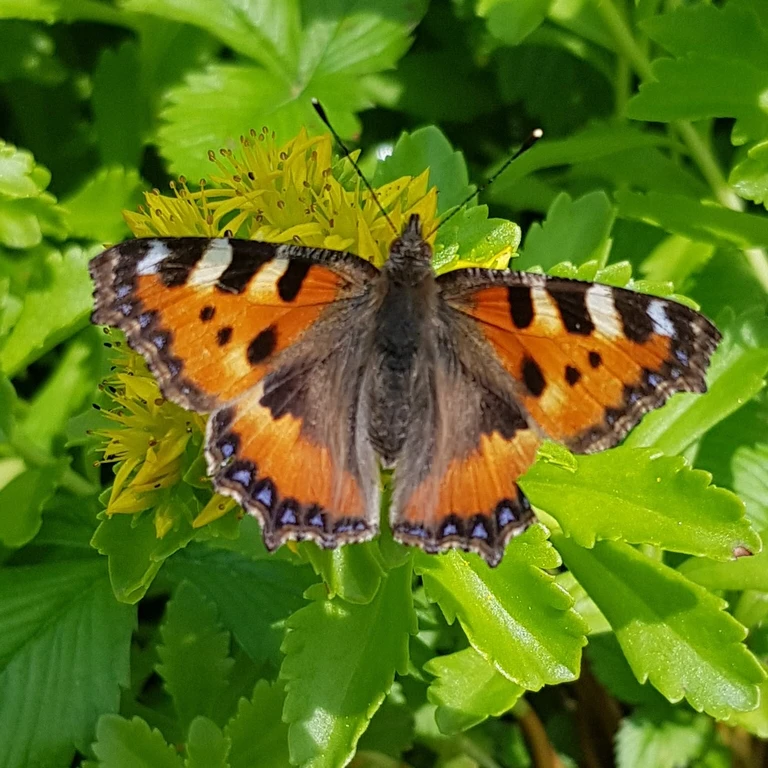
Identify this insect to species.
Aglais urticae
